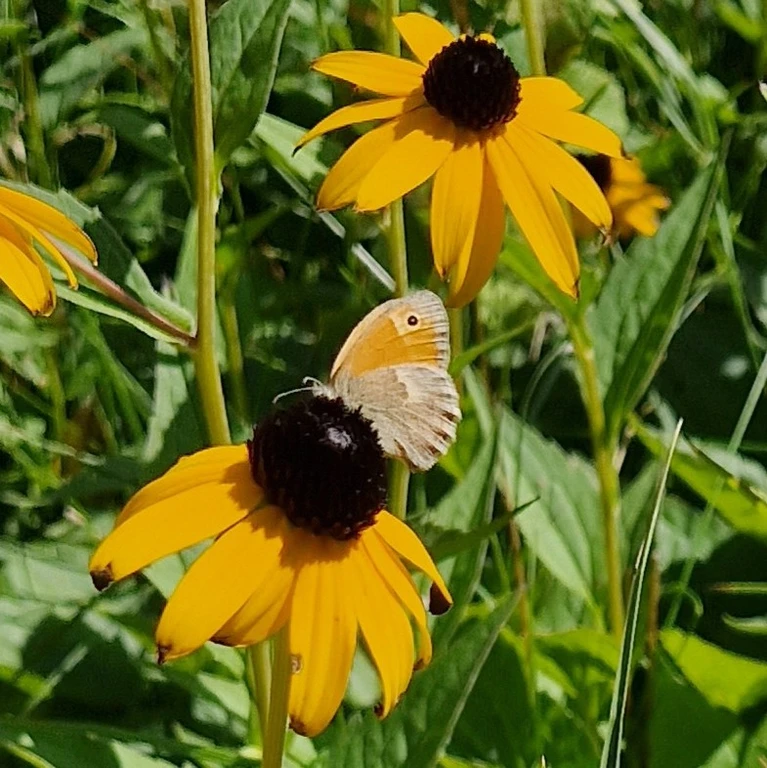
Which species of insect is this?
Coenonympha pamphilus
